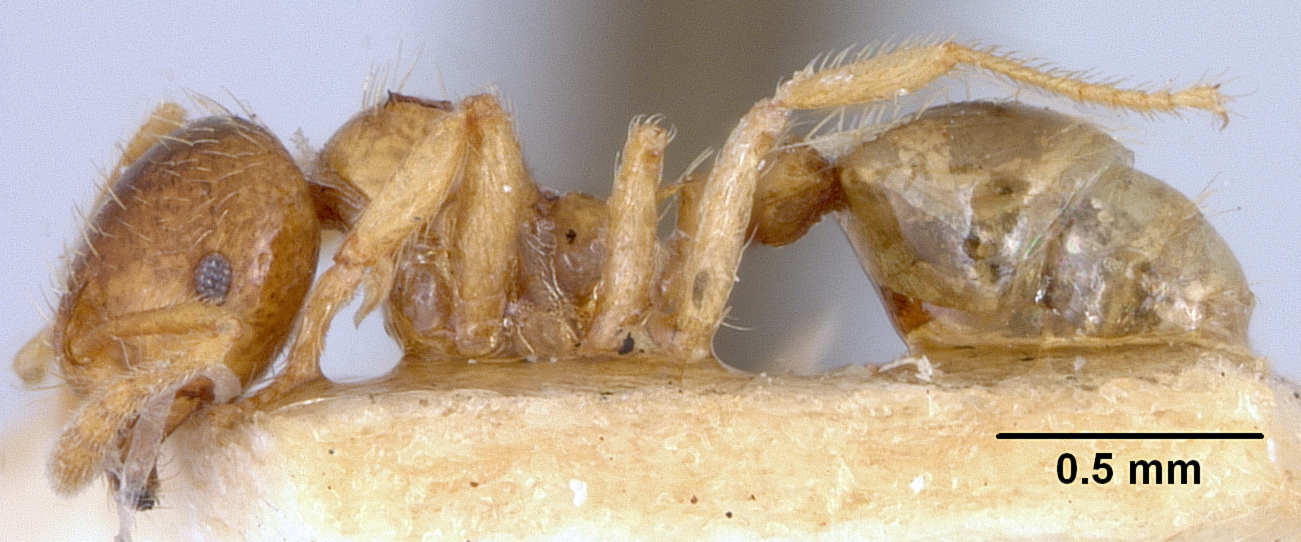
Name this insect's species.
Lophomyrmex quadrispinosus
